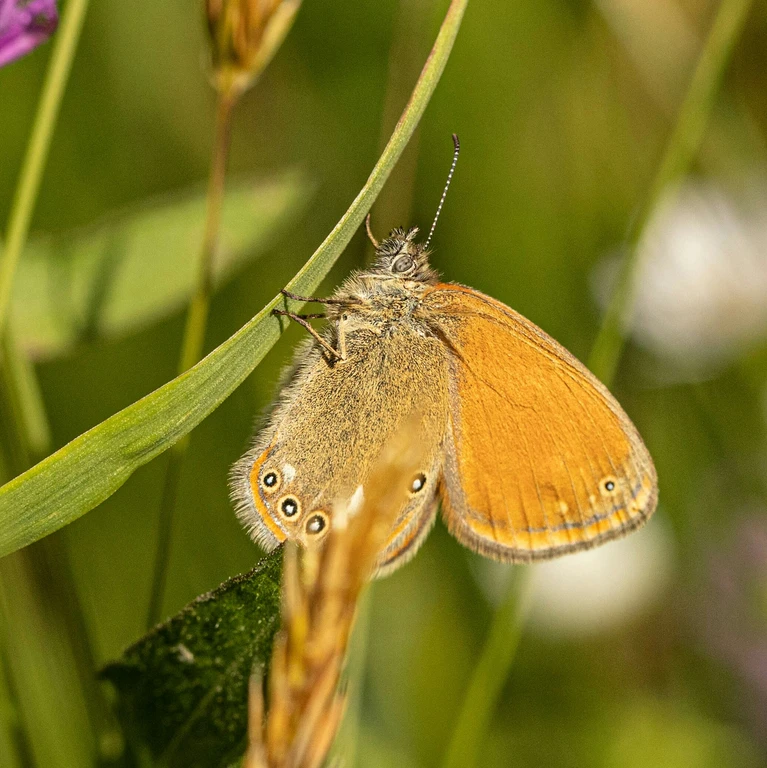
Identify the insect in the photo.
Coenonympha glycerion (also Coenonympha iphis)
